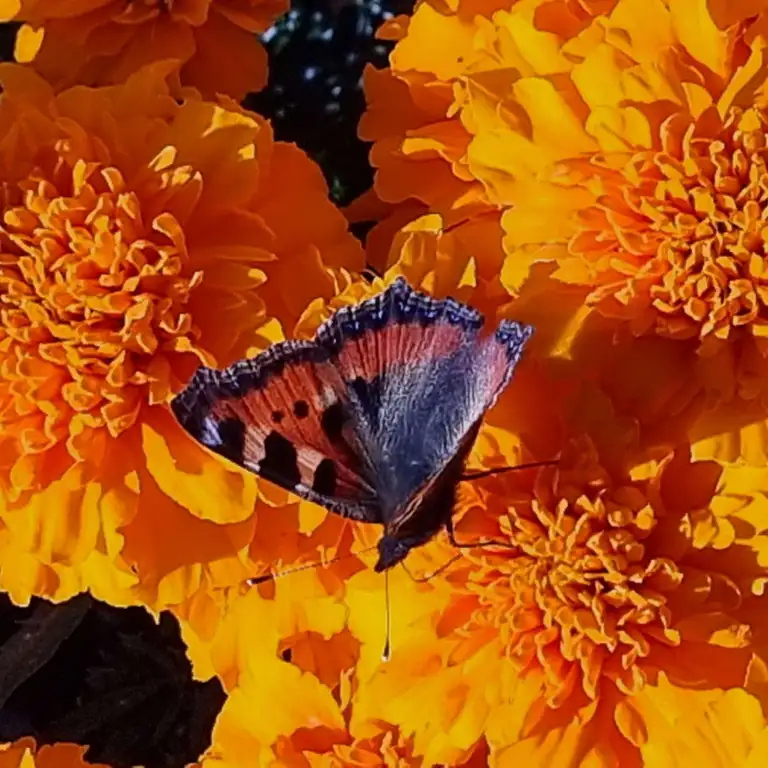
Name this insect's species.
Aglais urticae
